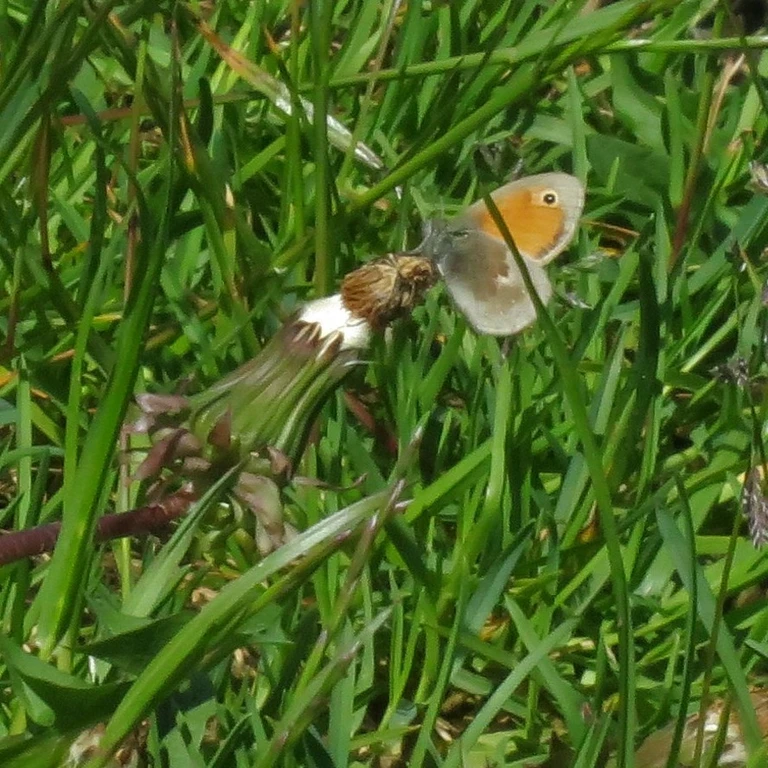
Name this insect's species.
Coenonympha pamphilus
